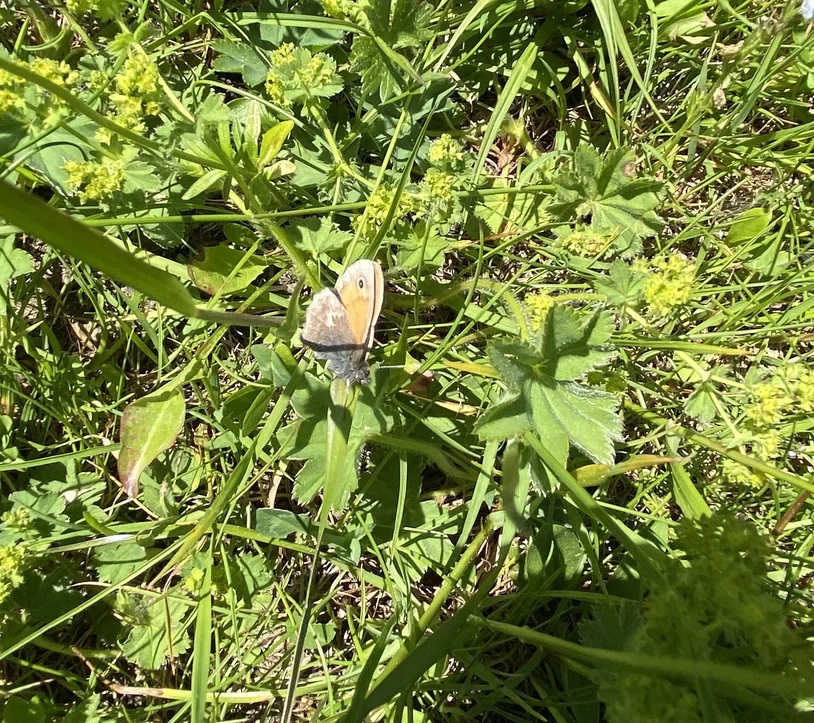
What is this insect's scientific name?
Coenonympha pamphilus
